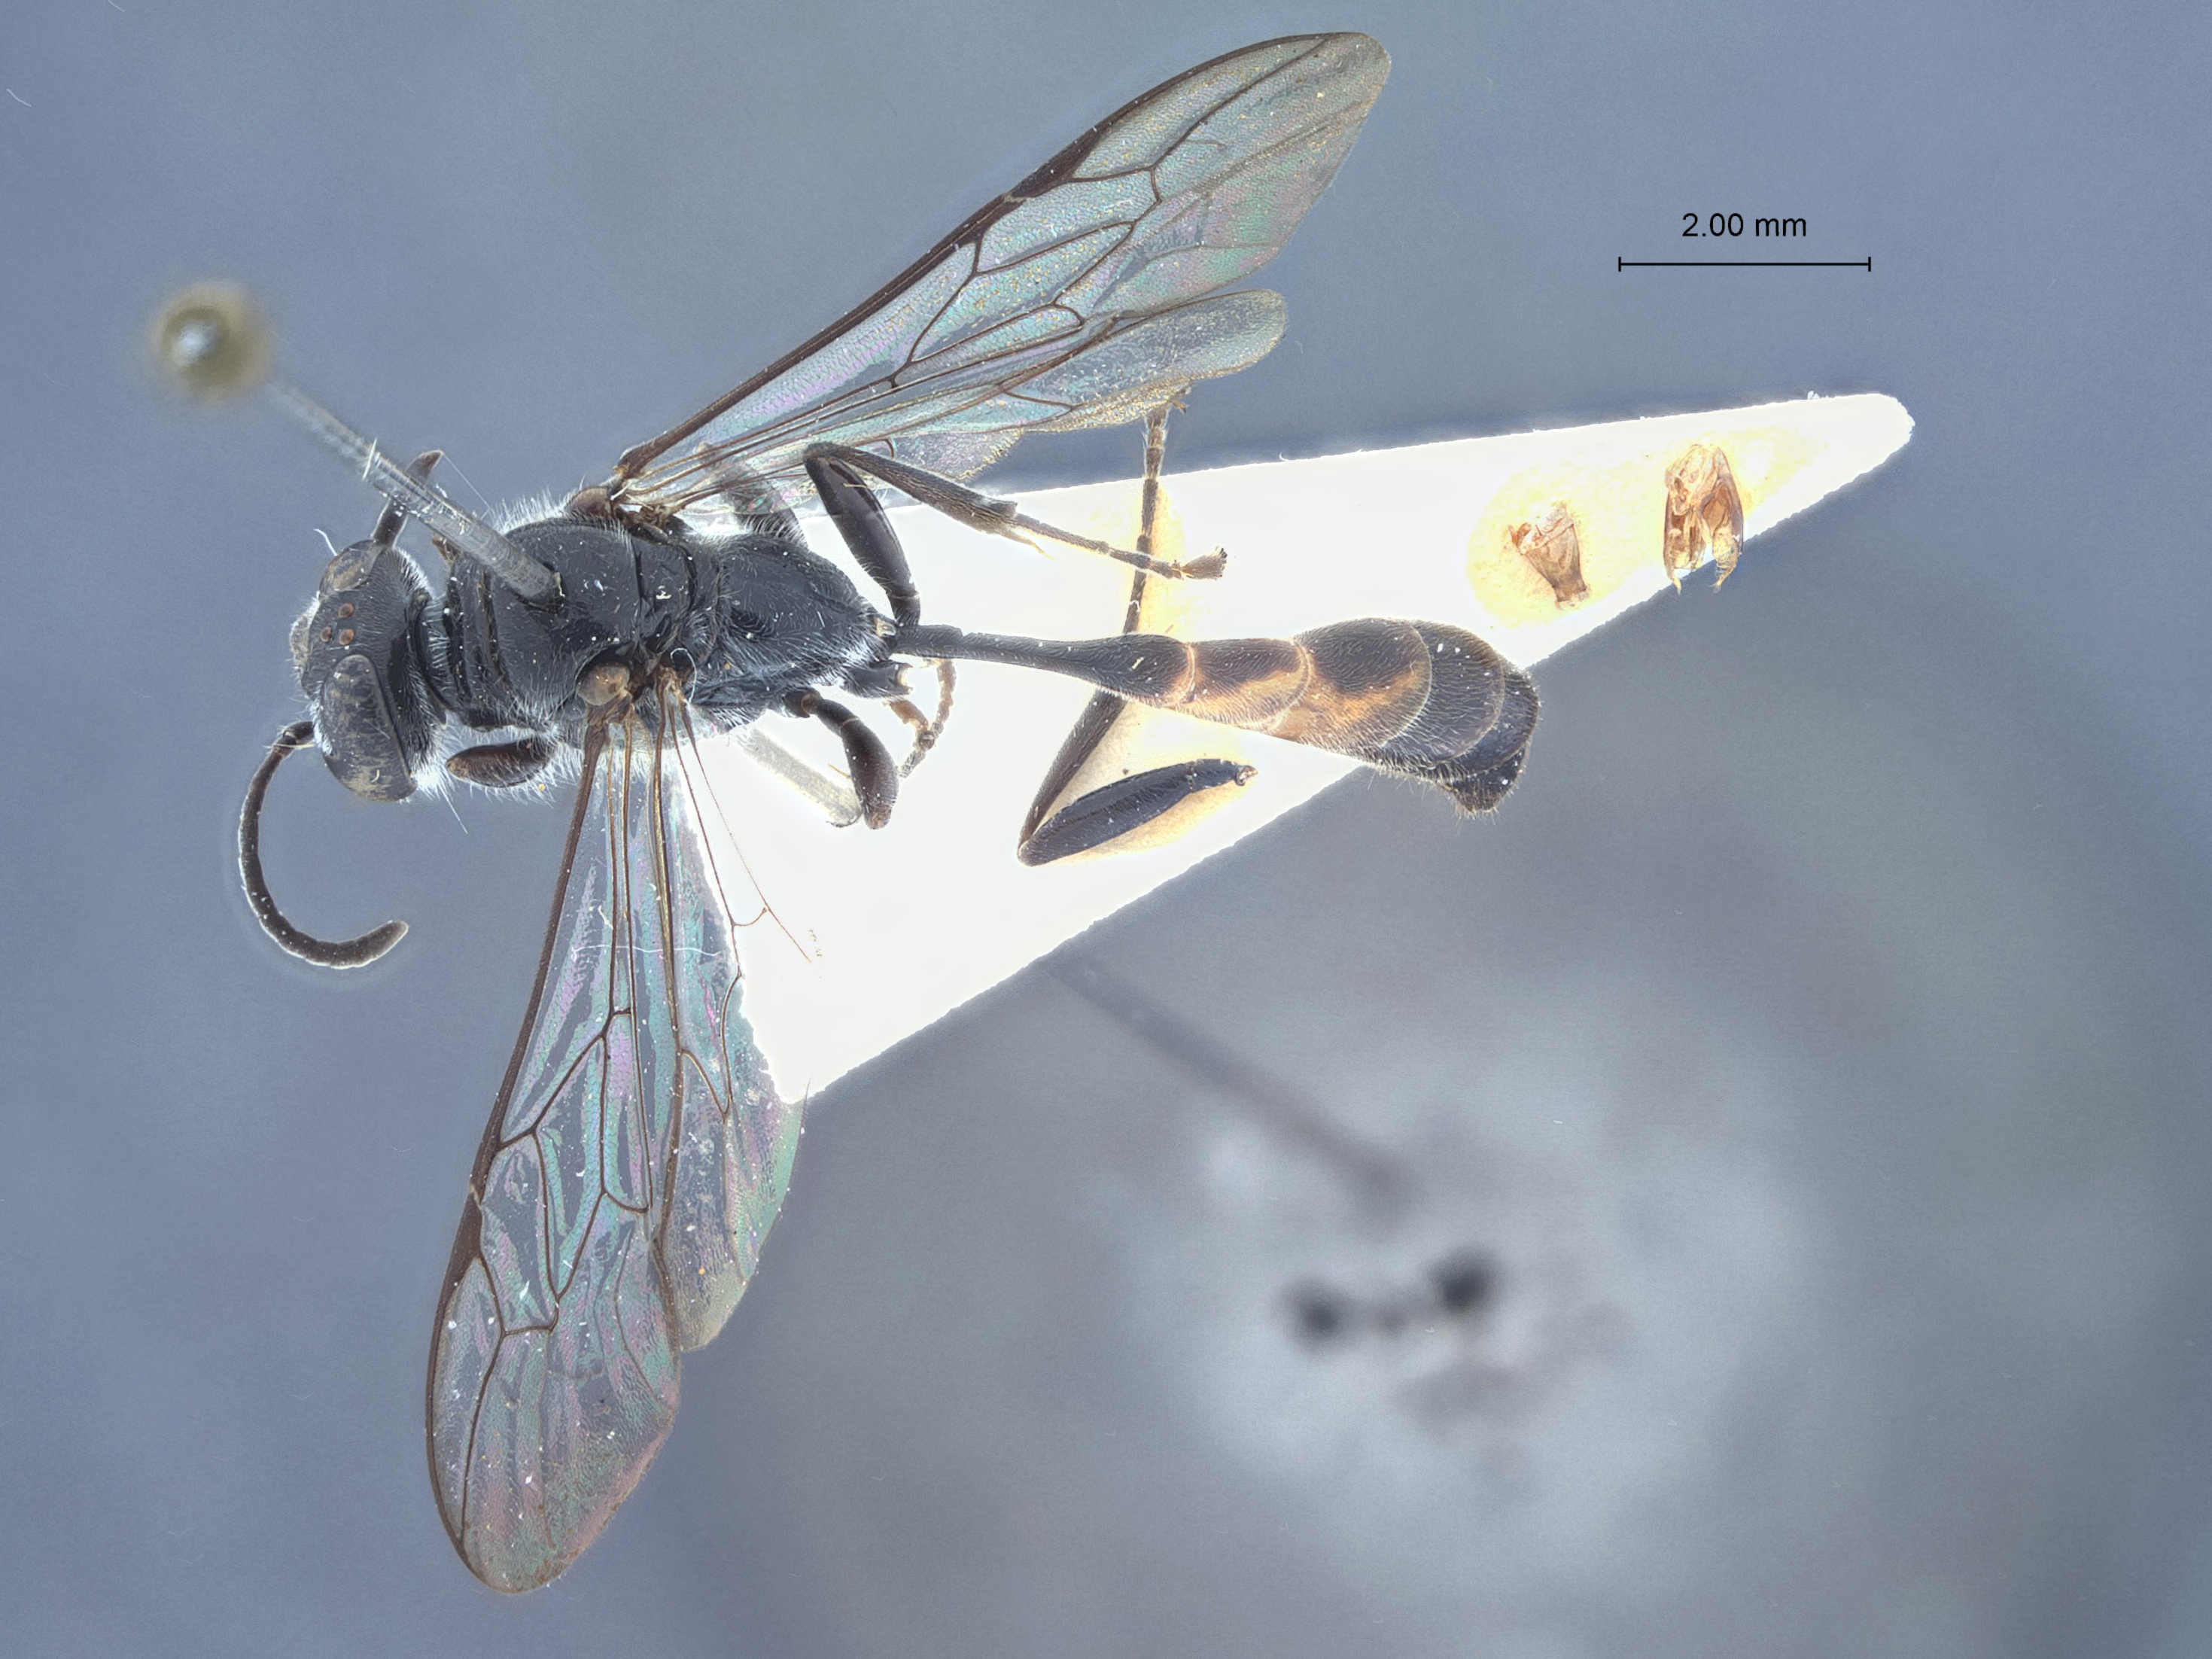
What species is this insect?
Trypoxylon responsum
